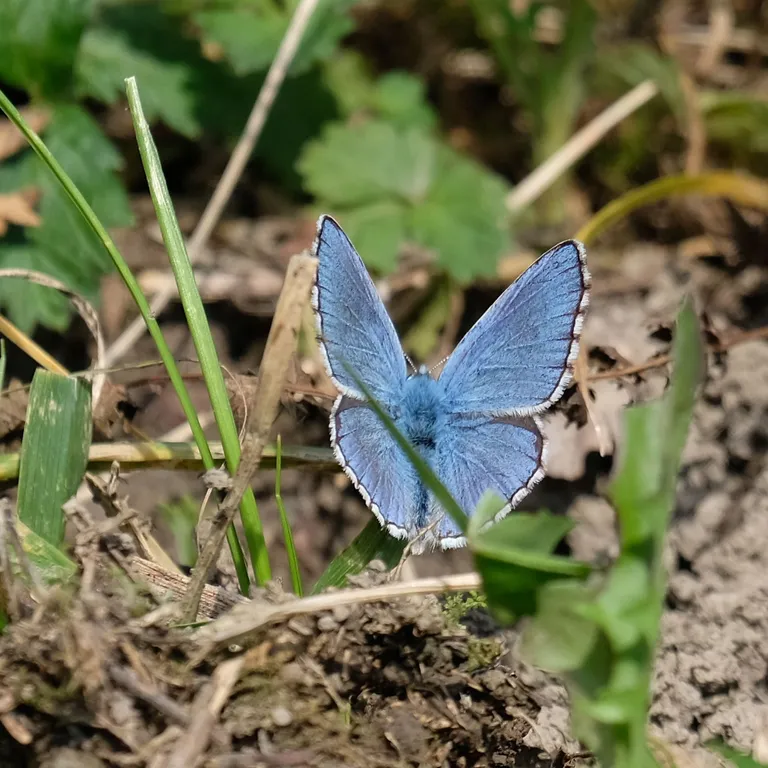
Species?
Lysandra bellargus
